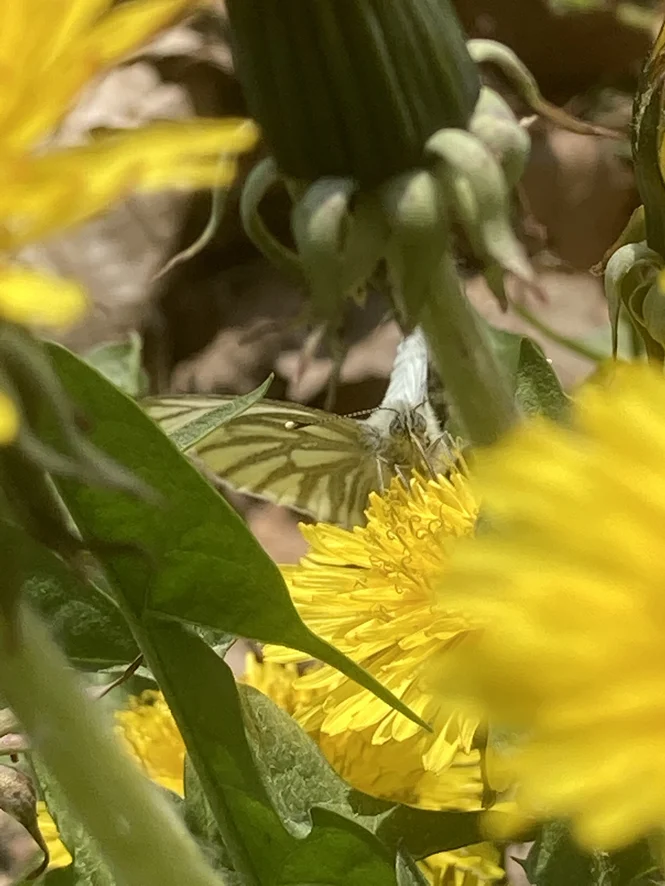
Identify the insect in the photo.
Pieris napi
